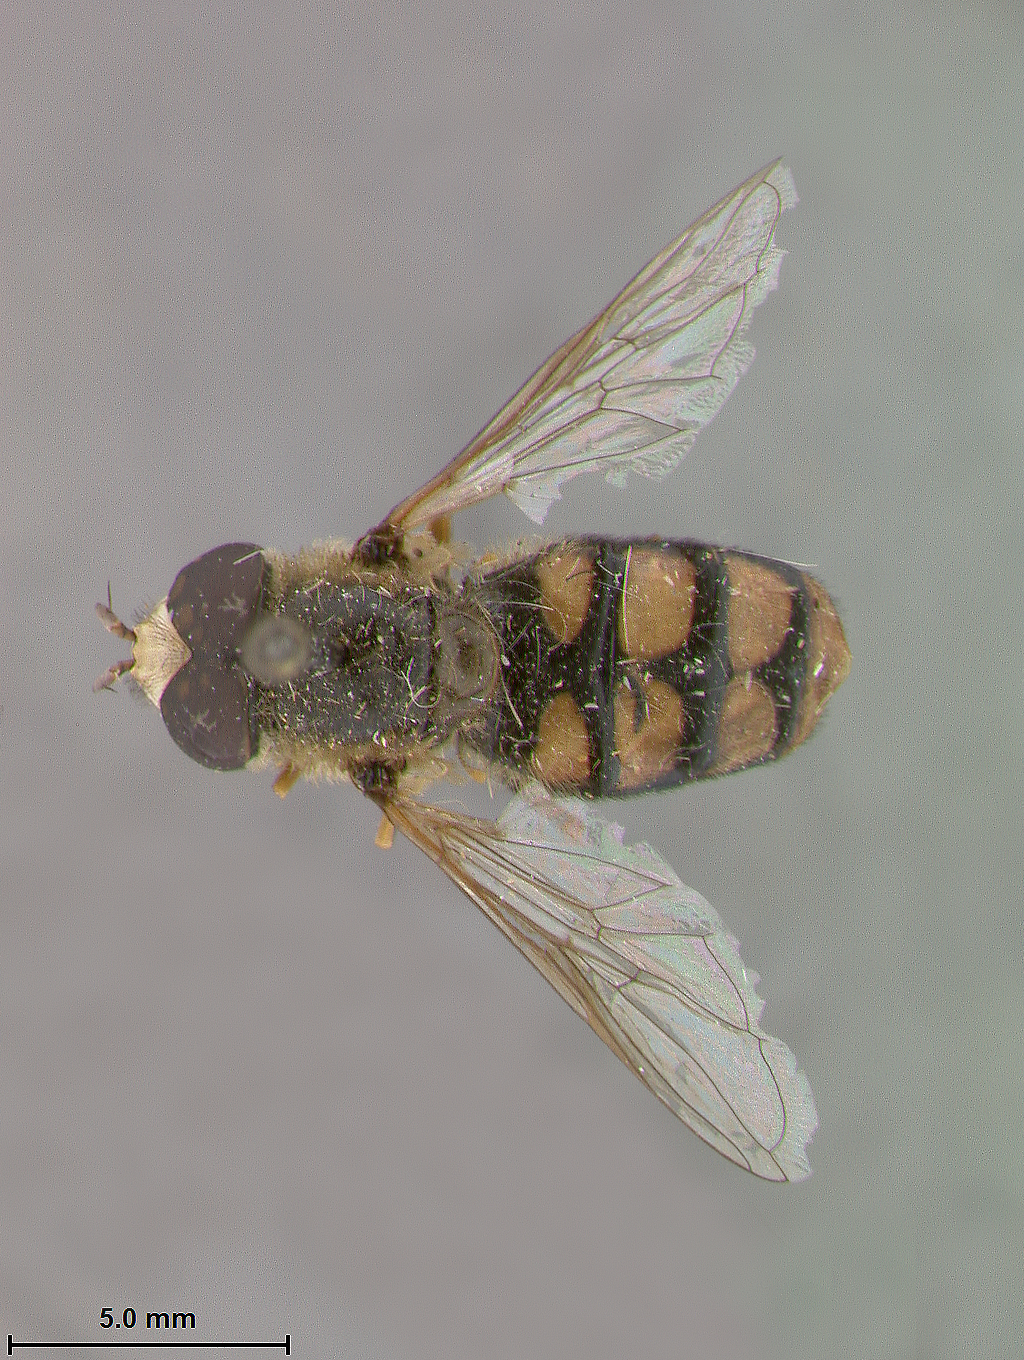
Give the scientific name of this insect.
Eupeodes montivagus
